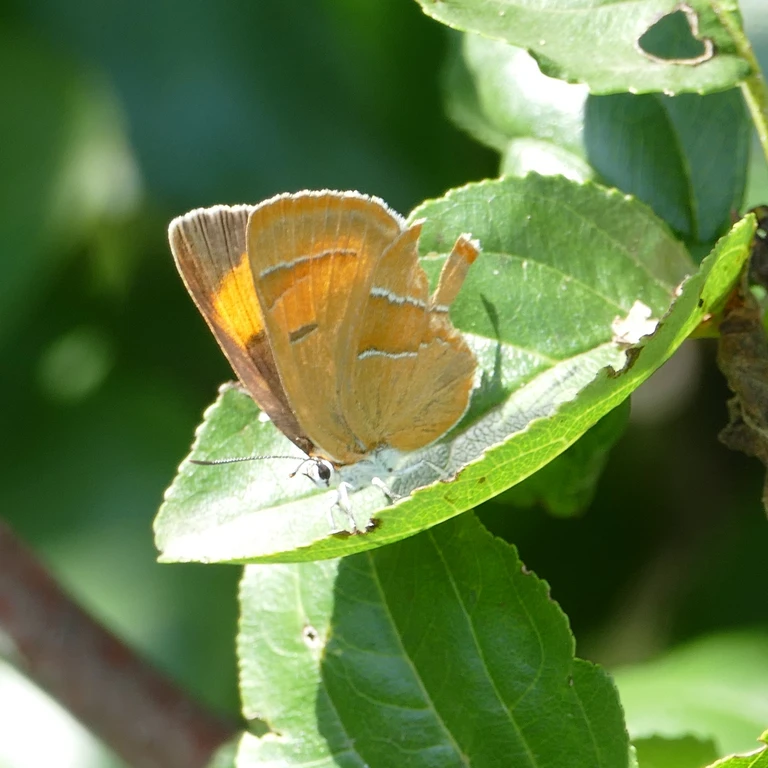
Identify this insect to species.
Thecla betulae
